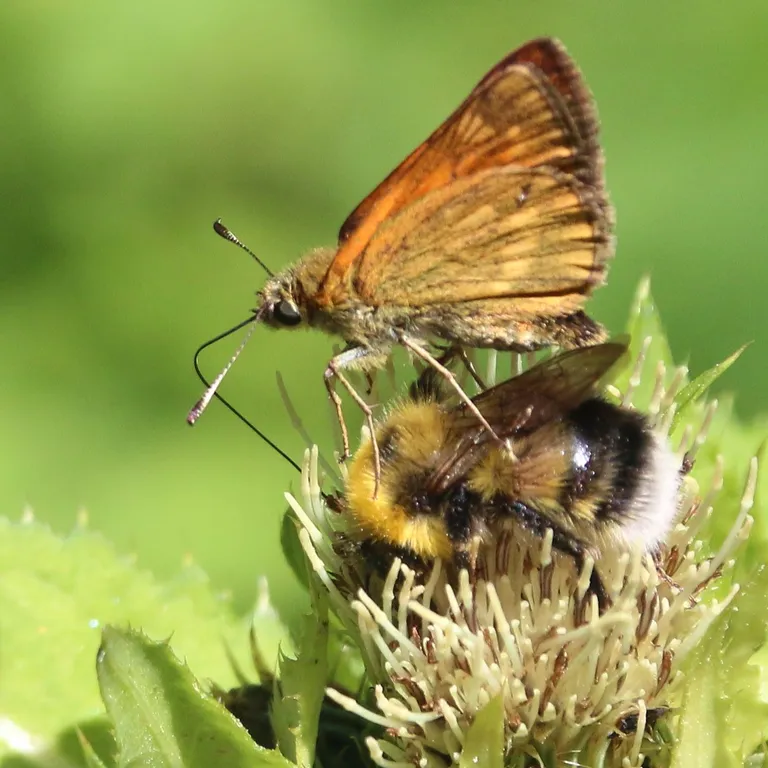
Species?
Ochlodes sylvanus (also Ochlodes venata)
